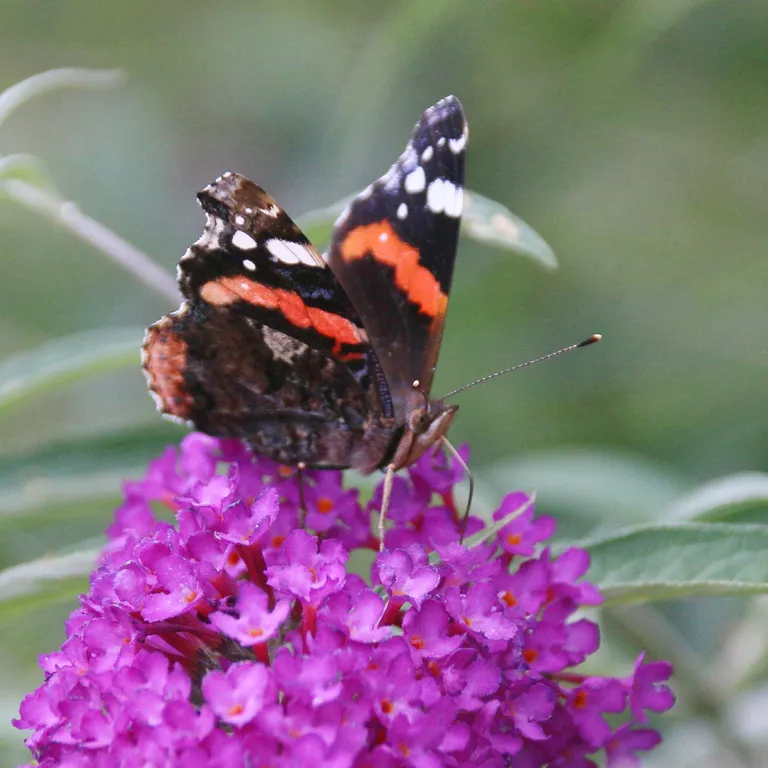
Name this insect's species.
Vanessa atalanta
